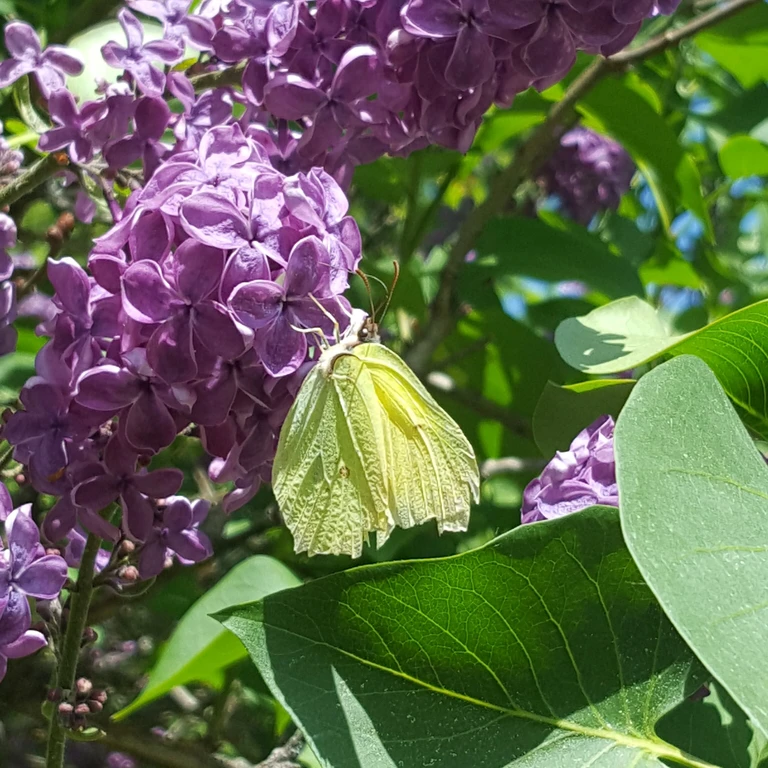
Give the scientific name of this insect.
Gonepteryx rhamni
